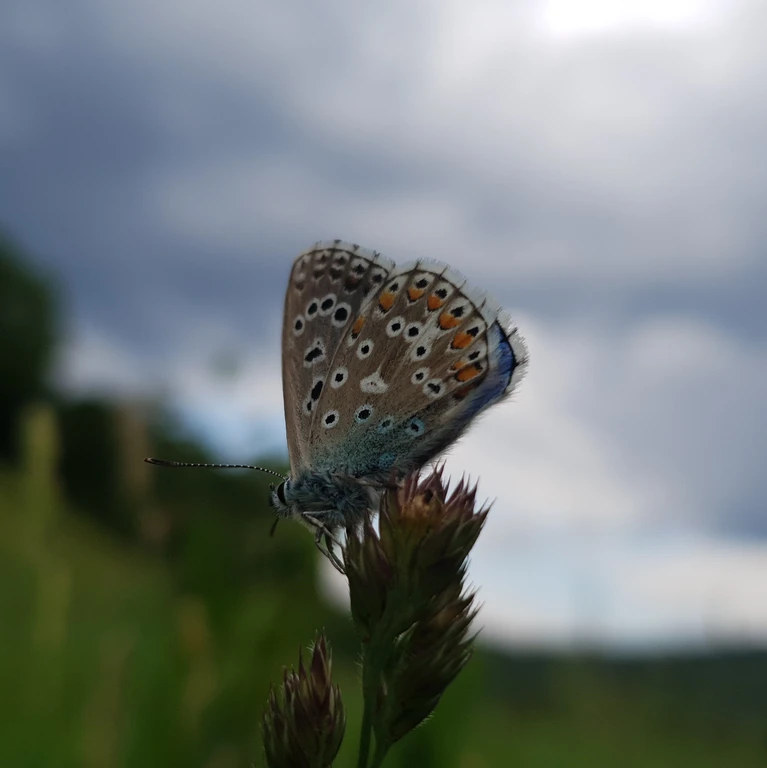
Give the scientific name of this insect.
Lysandra bellargus
